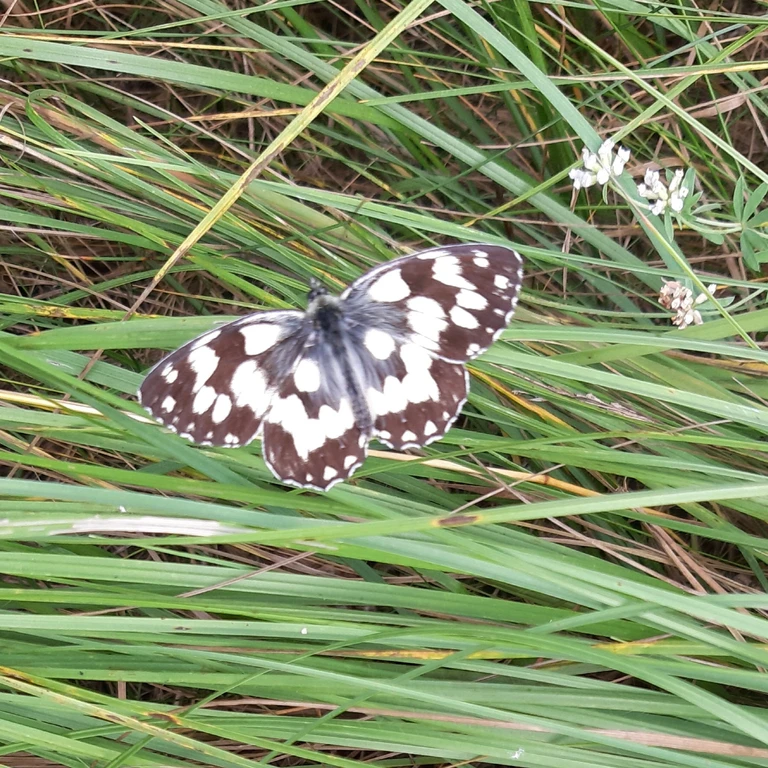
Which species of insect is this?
Melanargia galathea
